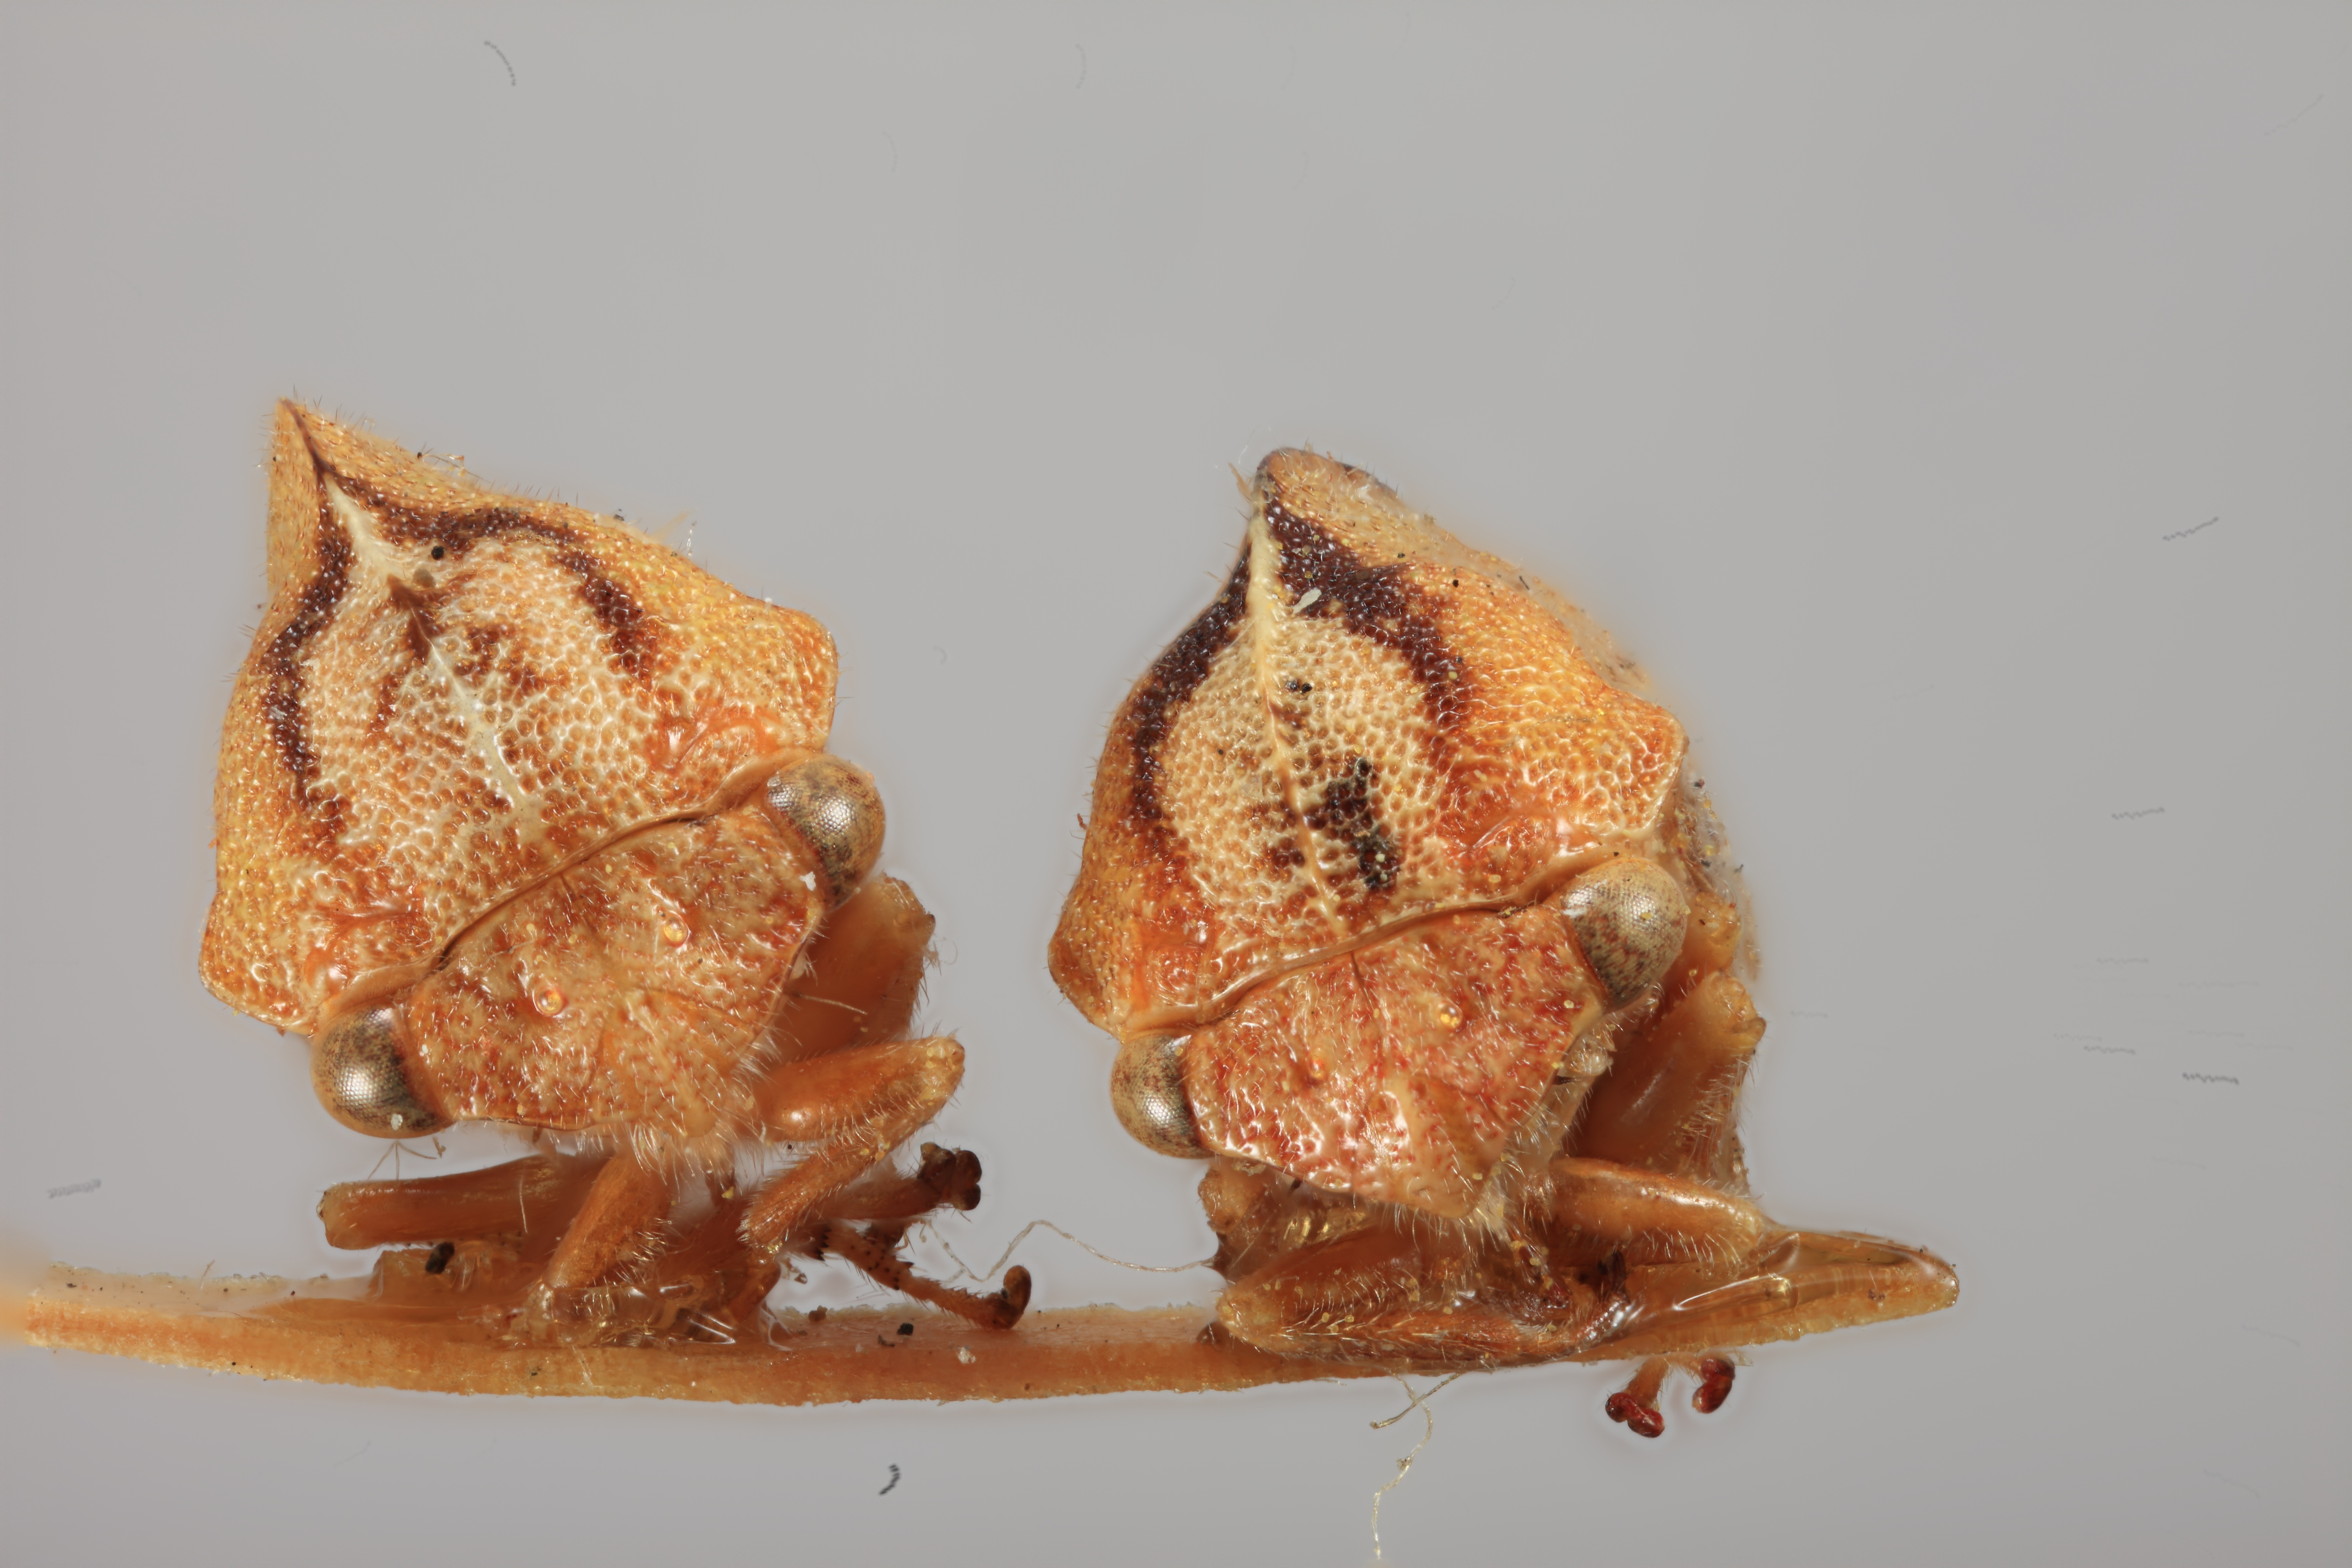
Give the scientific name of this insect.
Cyrtolobus coronatus
